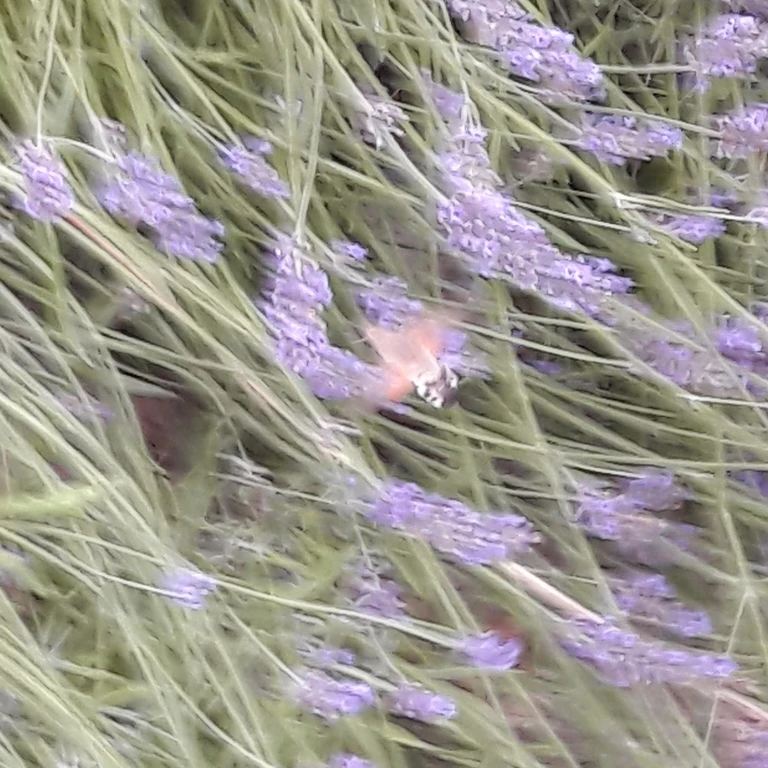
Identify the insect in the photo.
Macroglossum stellatarum
